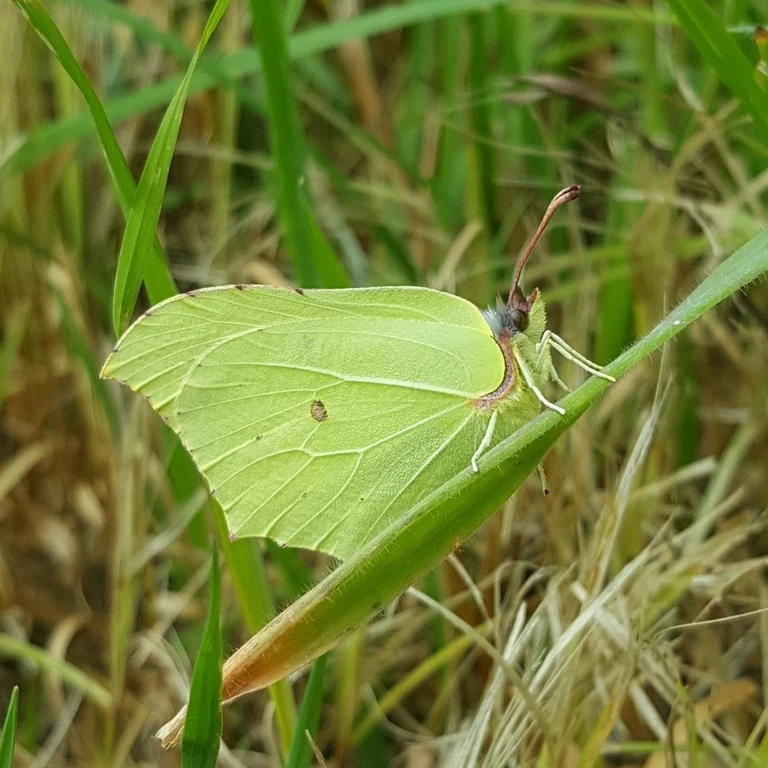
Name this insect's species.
Gonepteryx rhamni
